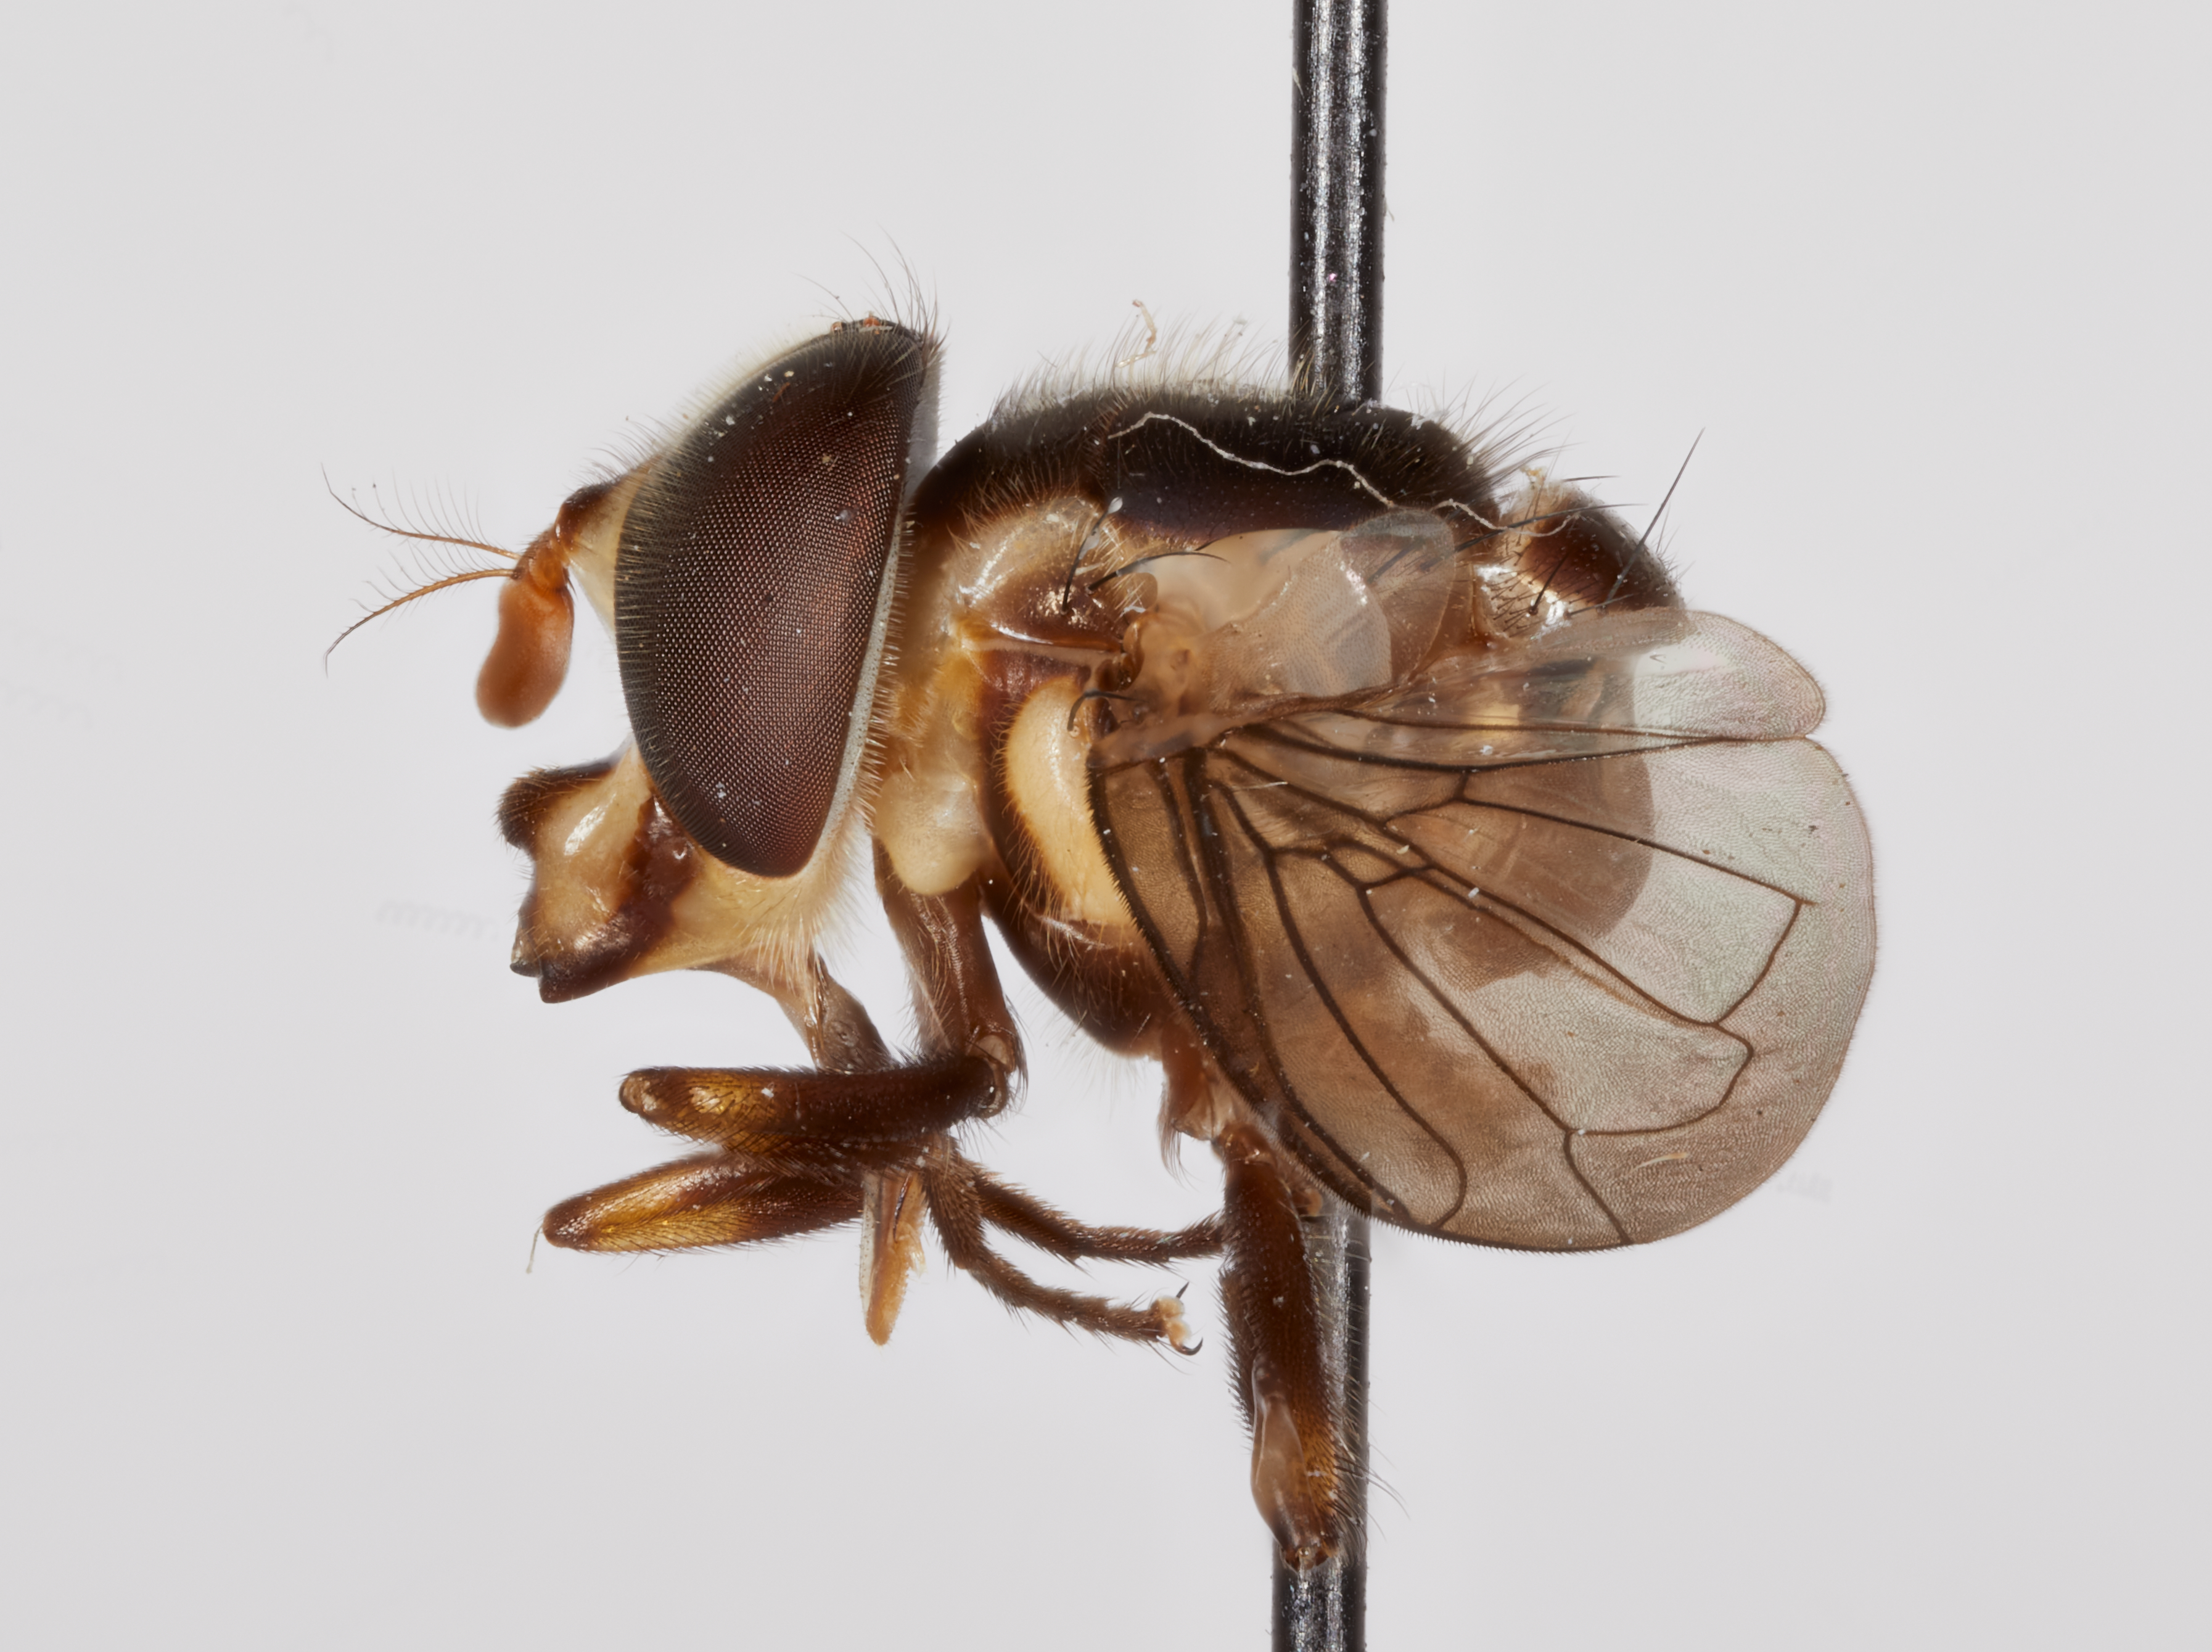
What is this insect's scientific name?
Copestylum infractum
